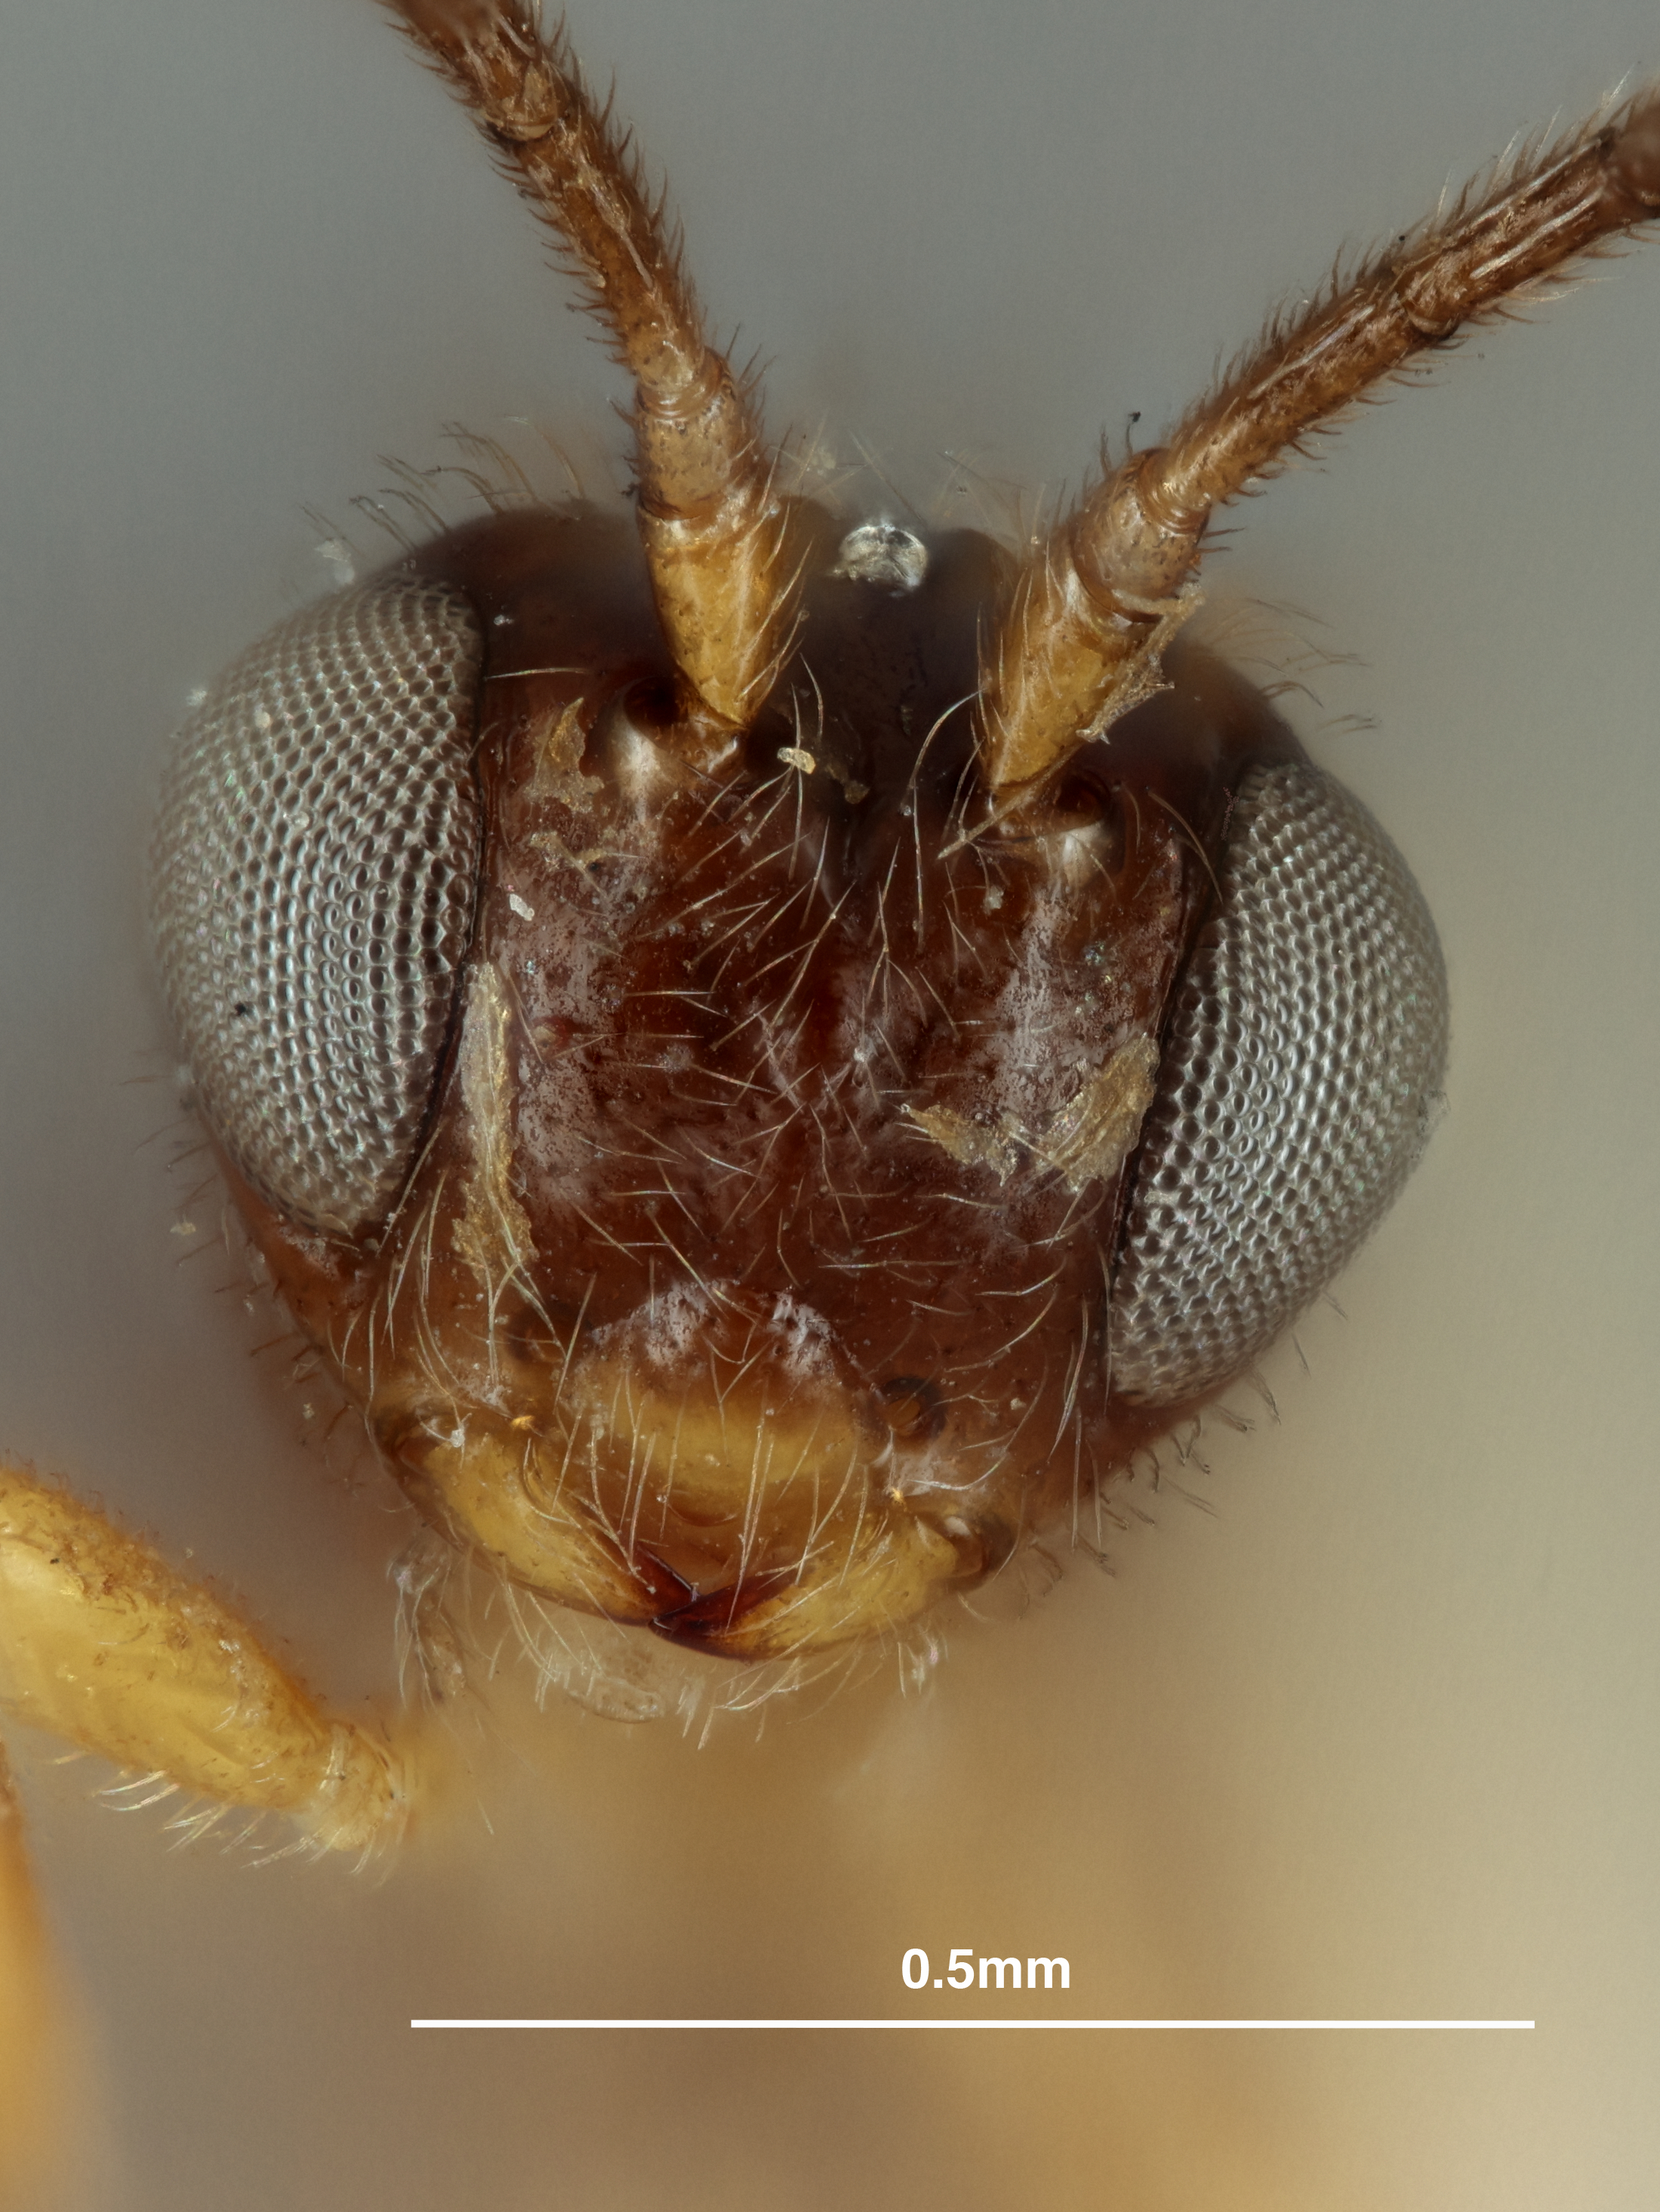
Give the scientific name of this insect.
Opius calatheae
